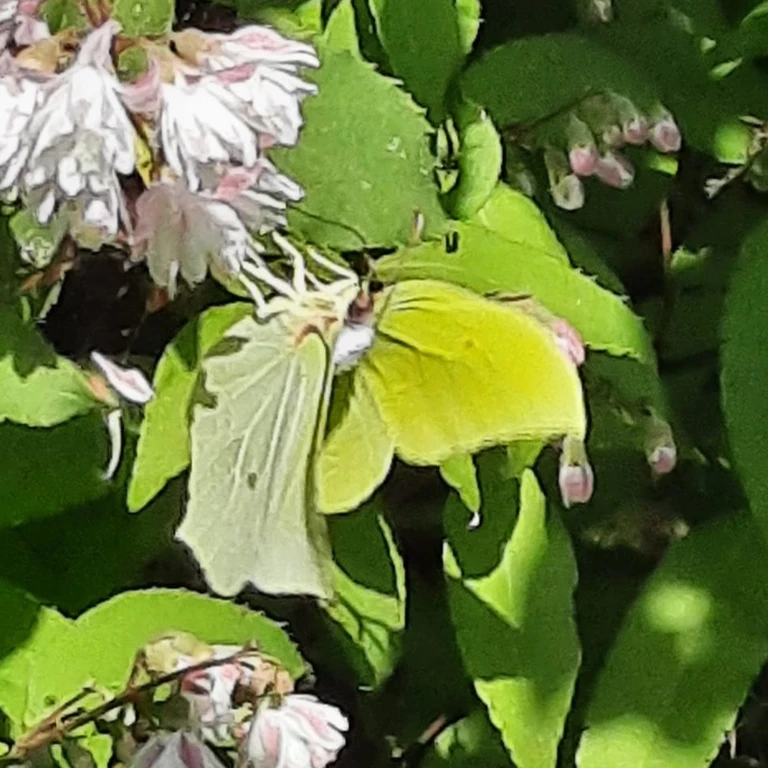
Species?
Gonepteryx rhamni
